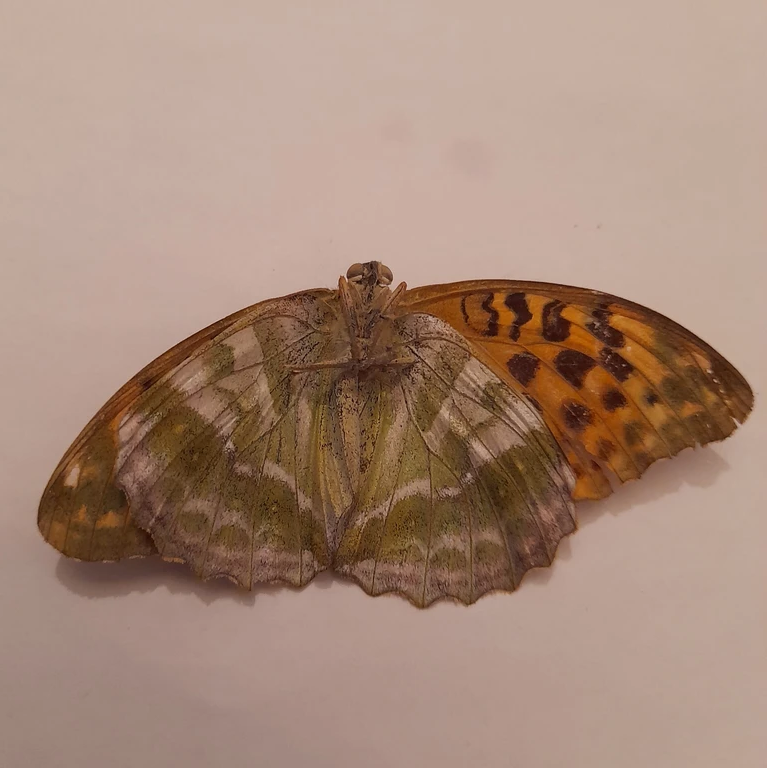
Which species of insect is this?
Argynnis paphia
